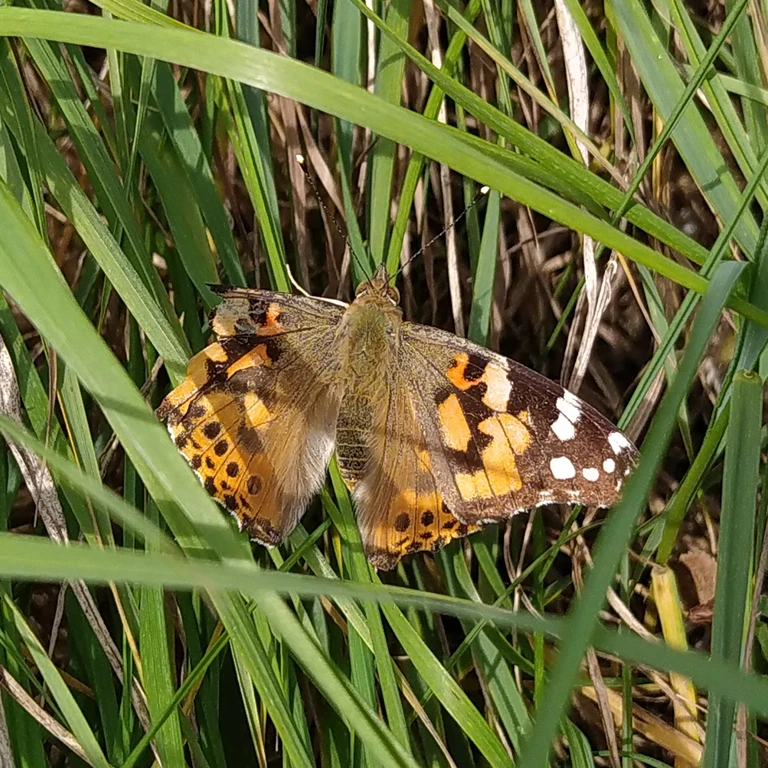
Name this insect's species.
Vanessa cardui
